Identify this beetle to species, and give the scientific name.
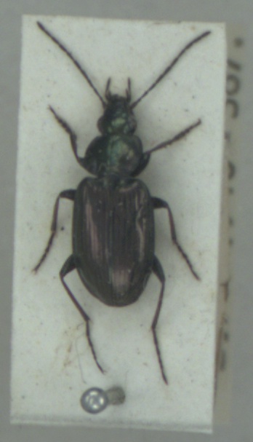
Agonum muelleri
